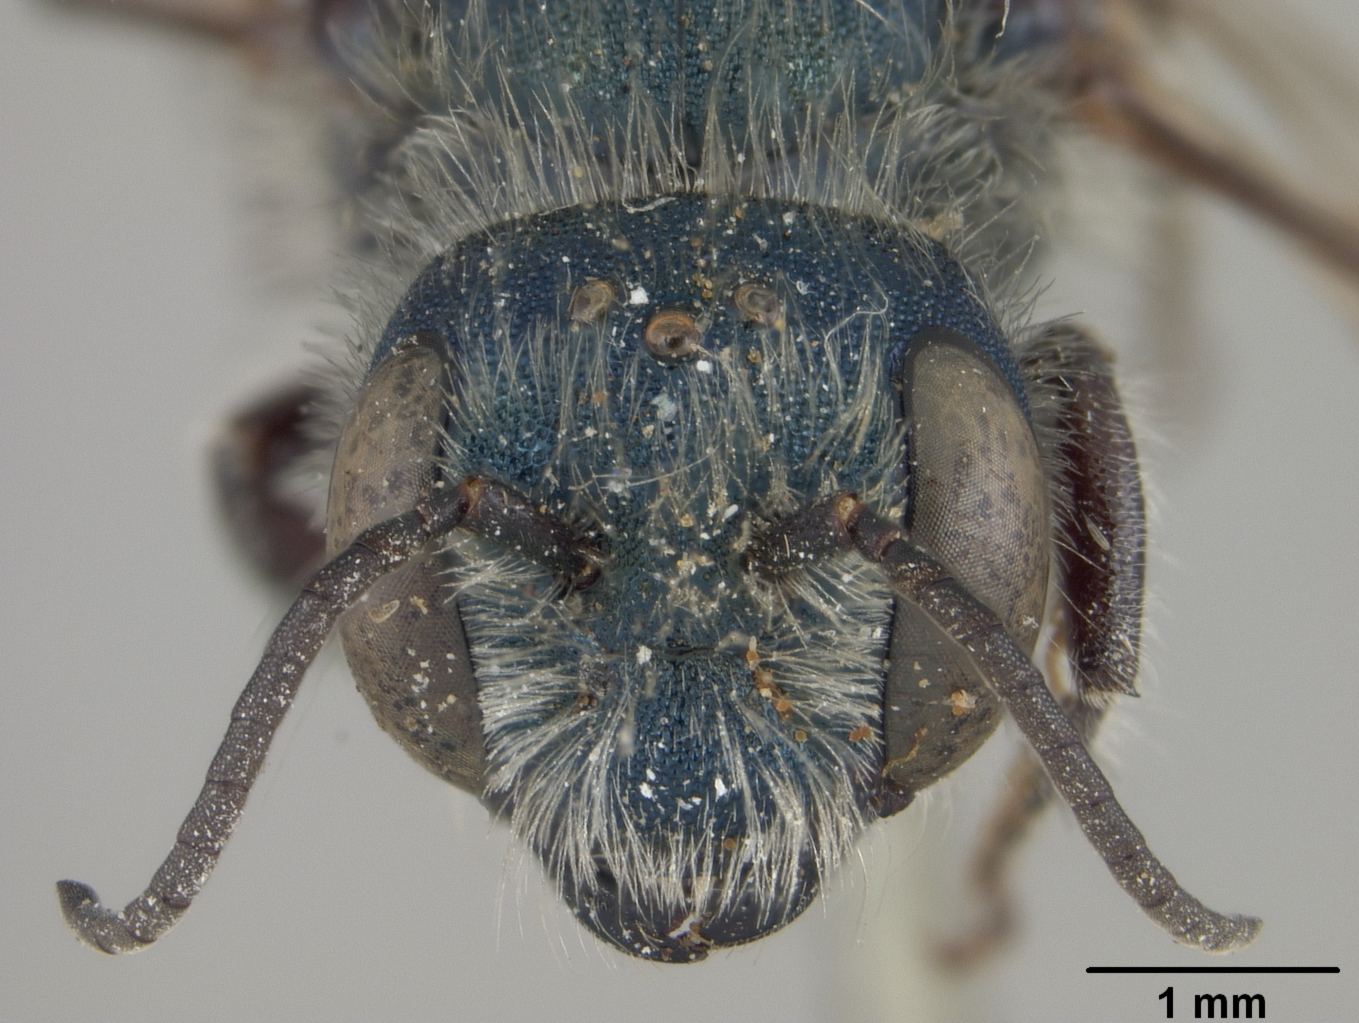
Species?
Osmia davidsoniella
